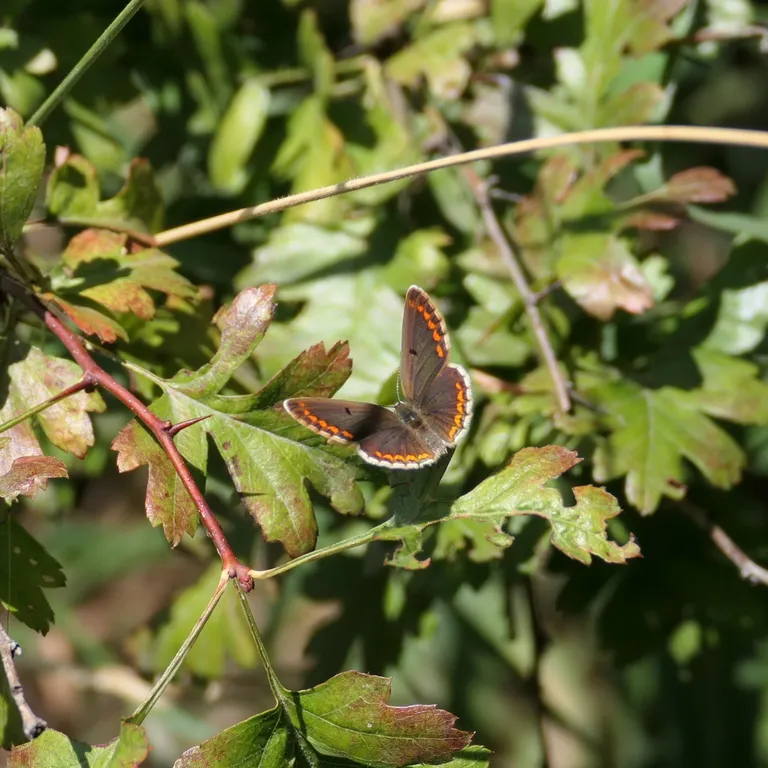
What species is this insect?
Aricia agestis/artaxerxes
